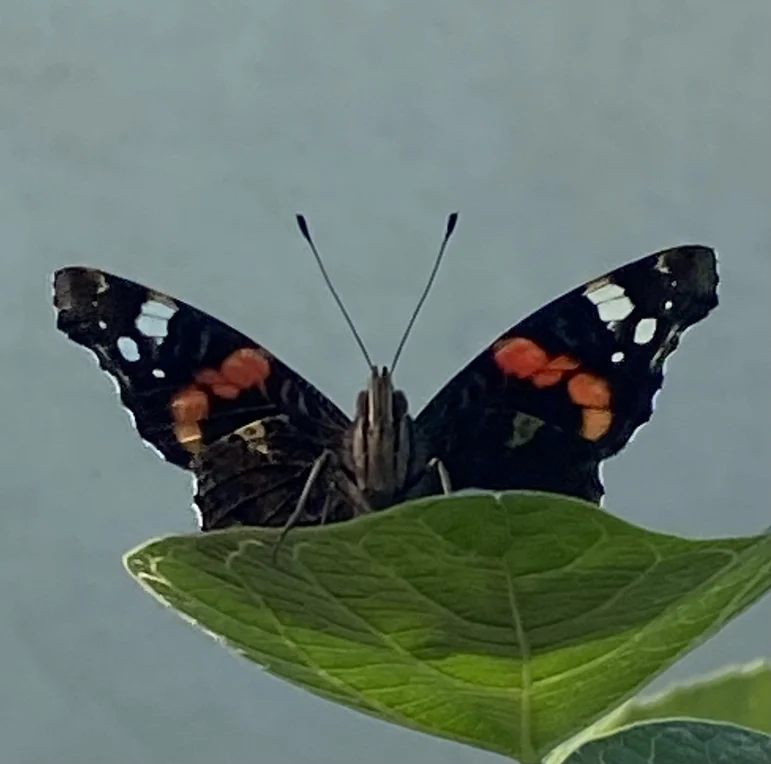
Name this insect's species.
Vanessa atalanta
